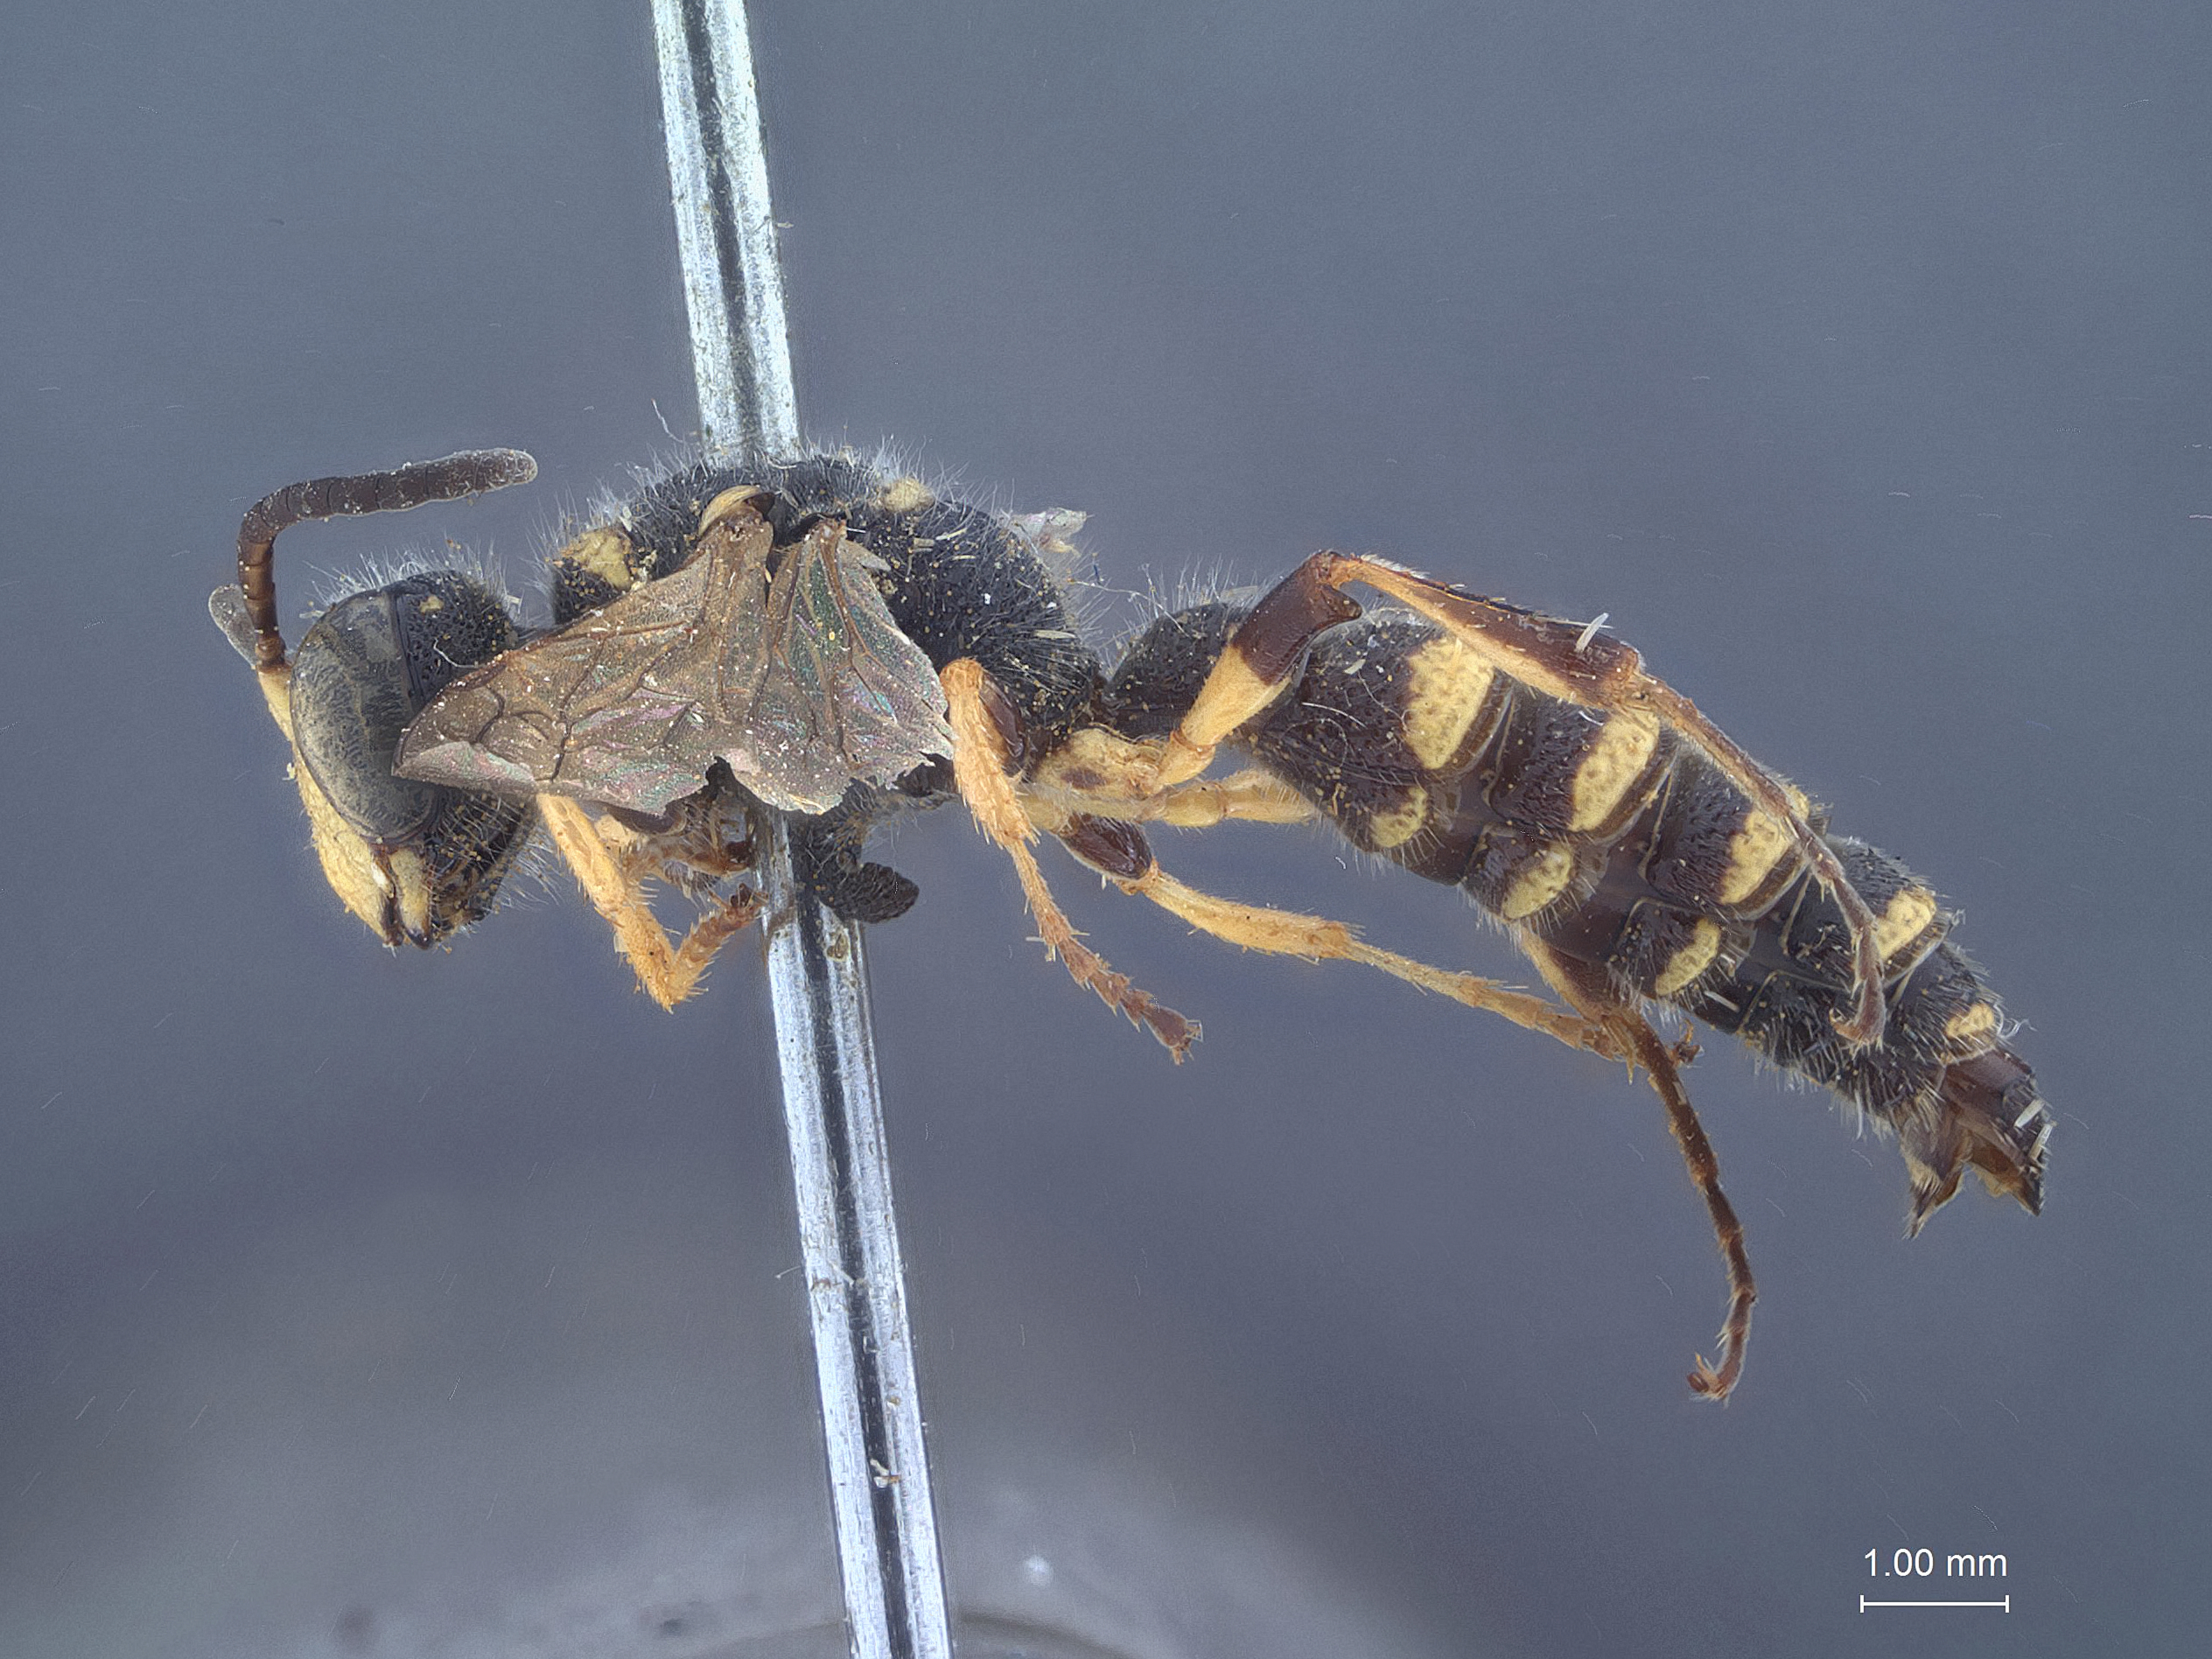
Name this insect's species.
Cerceris quinquecincta
